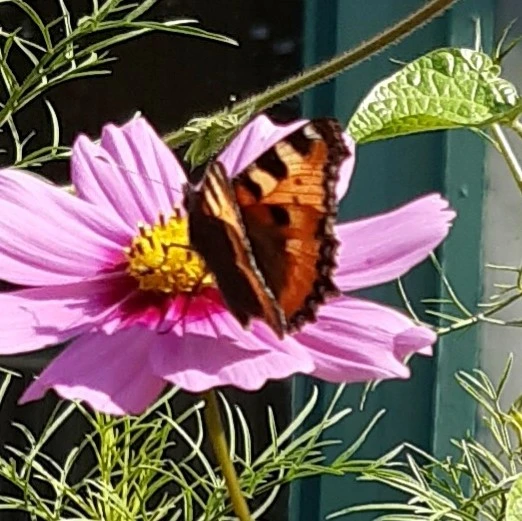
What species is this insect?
Aglais urticae
